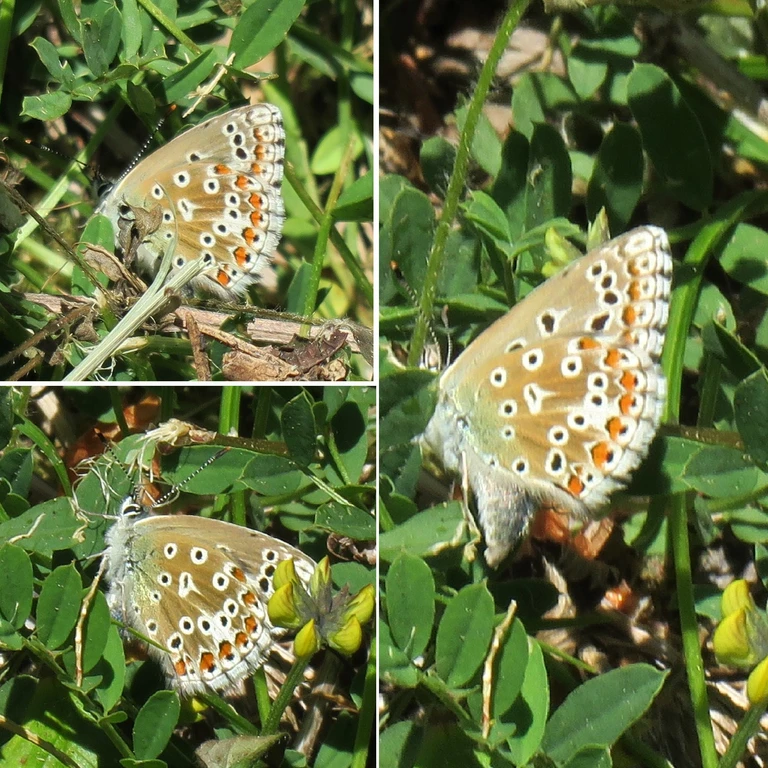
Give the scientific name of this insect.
Lysandra bellargus
